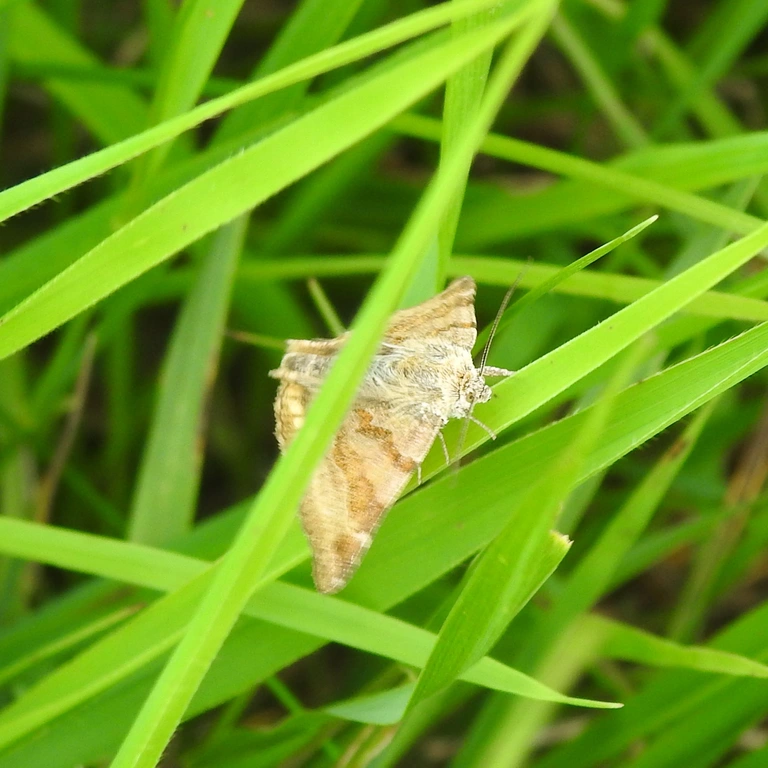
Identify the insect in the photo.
Euclidia glyphica
